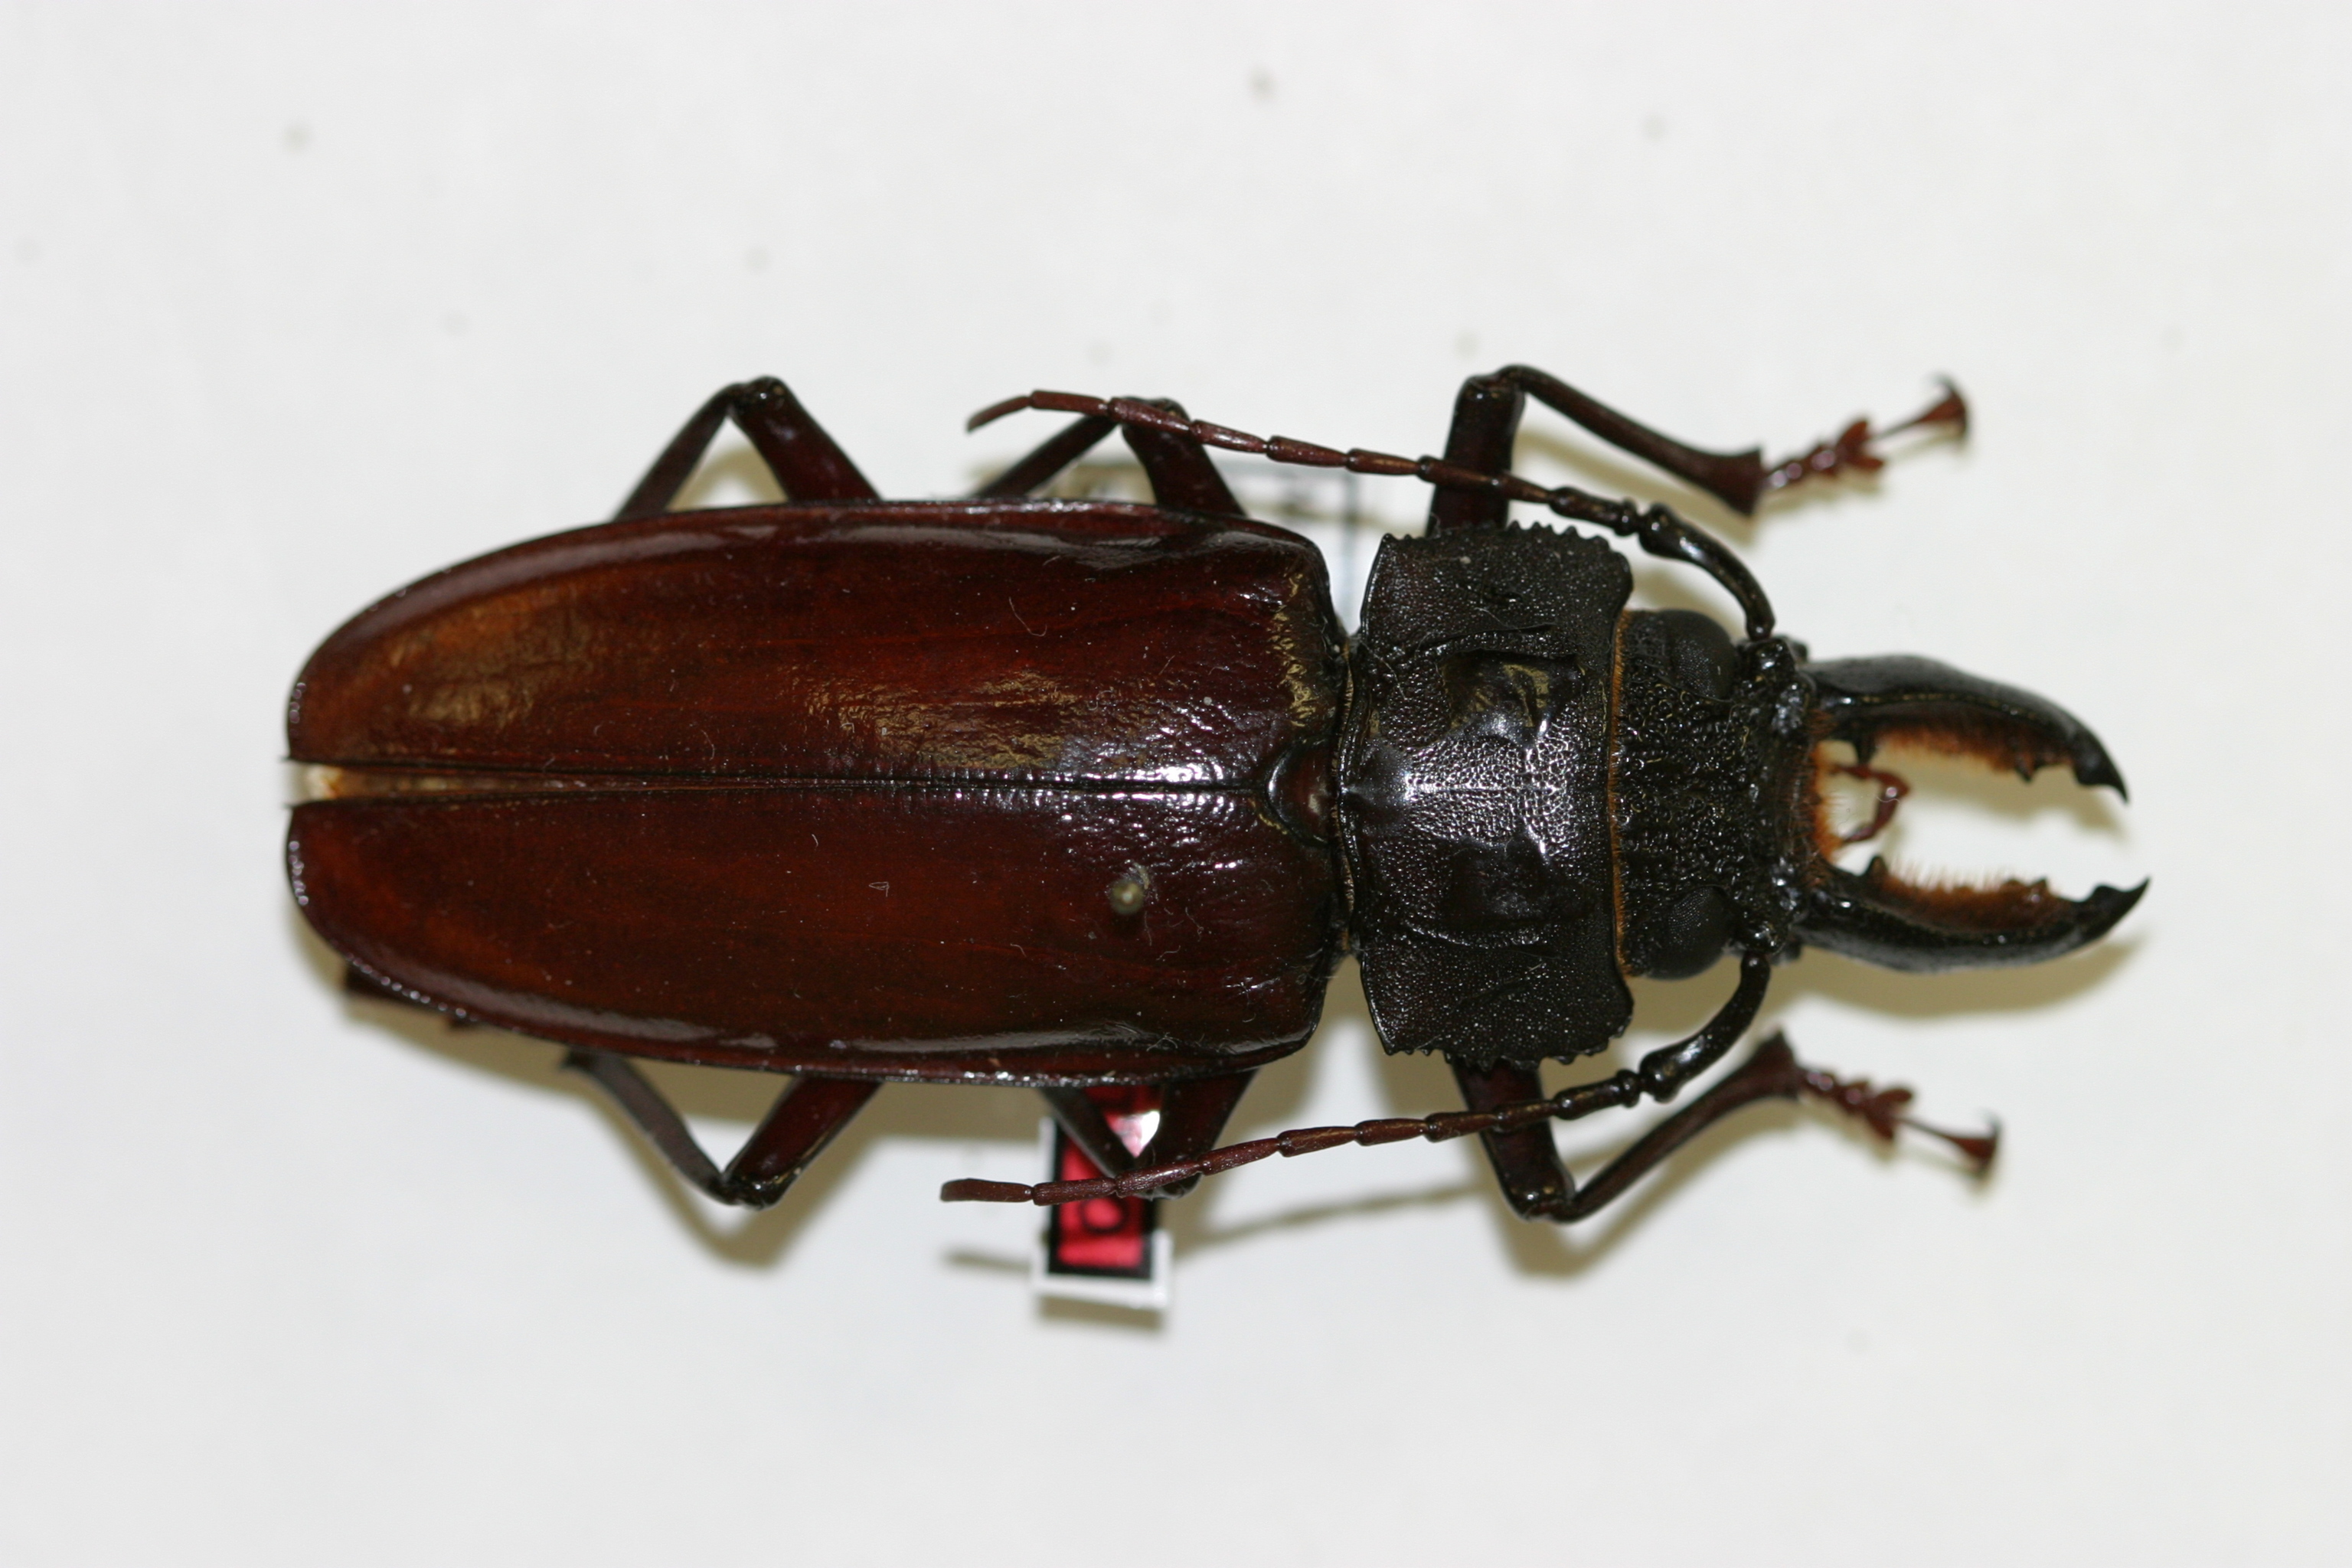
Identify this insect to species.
Mallodon vermiculatus
